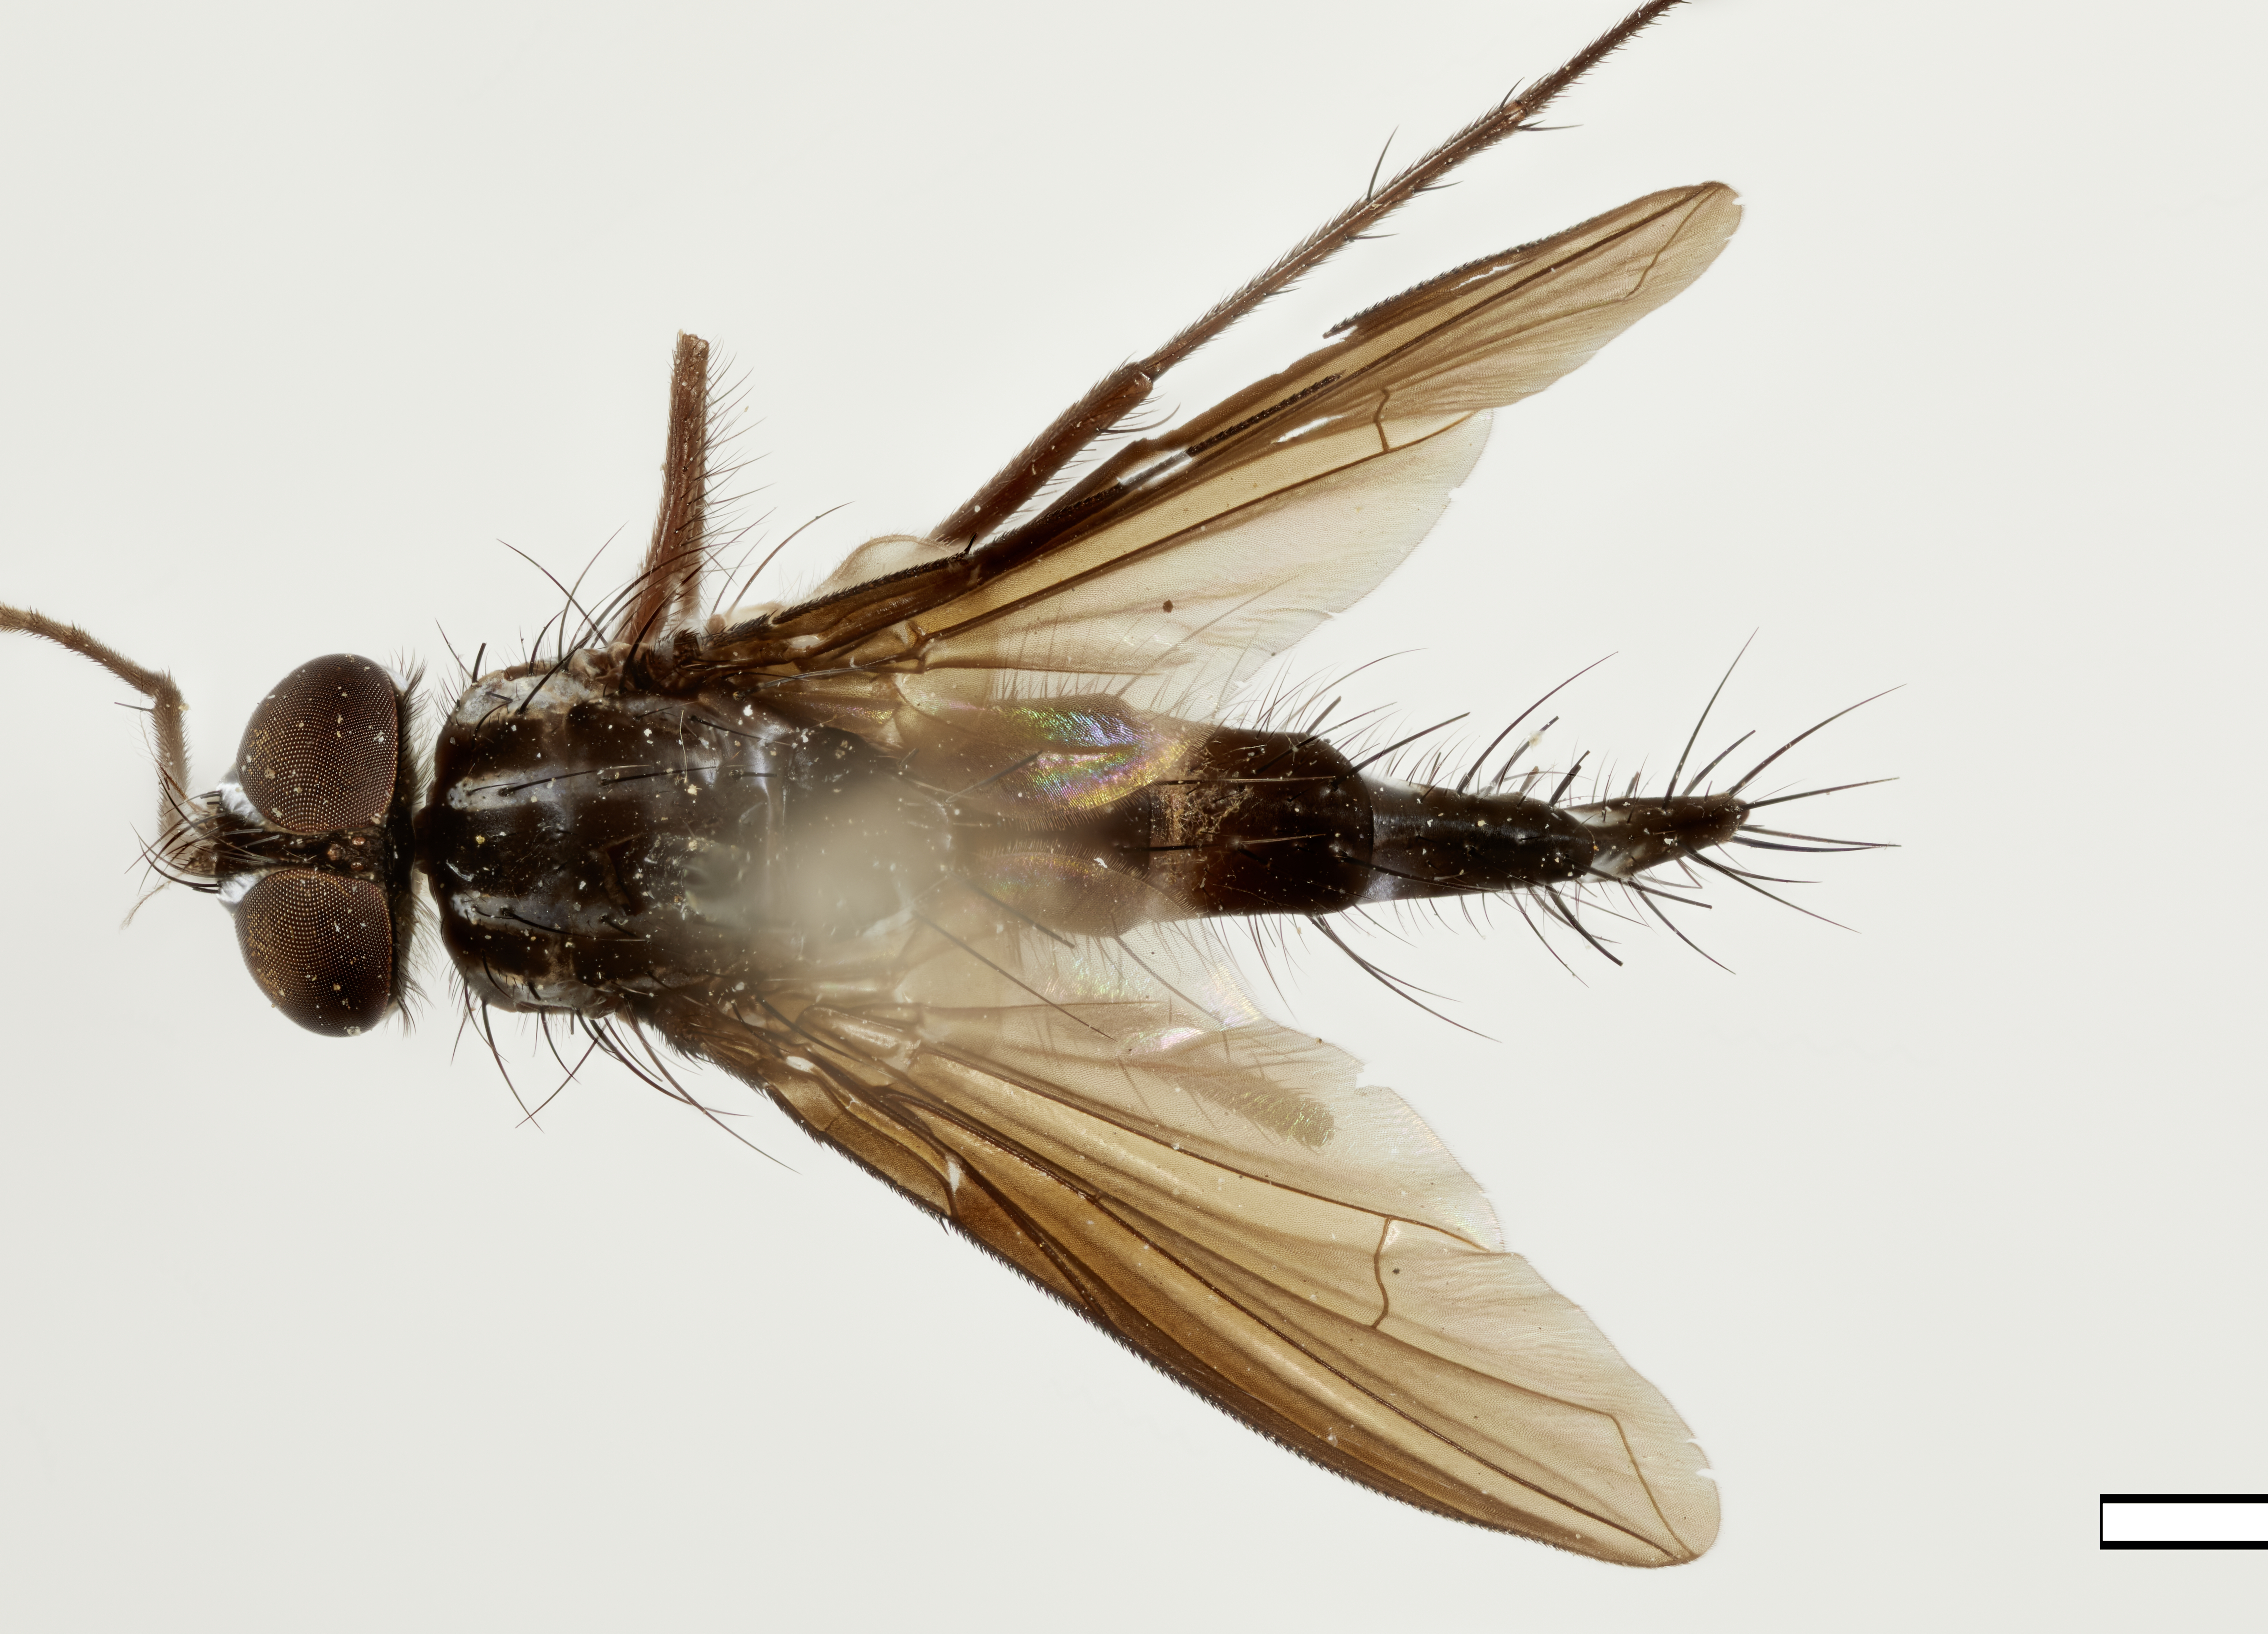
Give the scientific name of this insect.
Eophyllophila filipes
